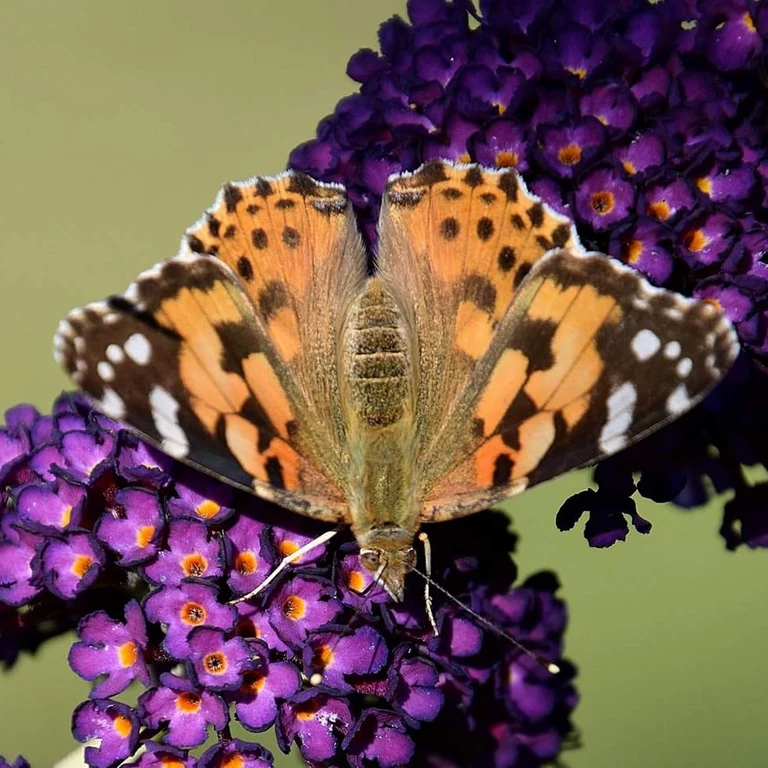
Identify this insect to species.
Vanessa cardui
